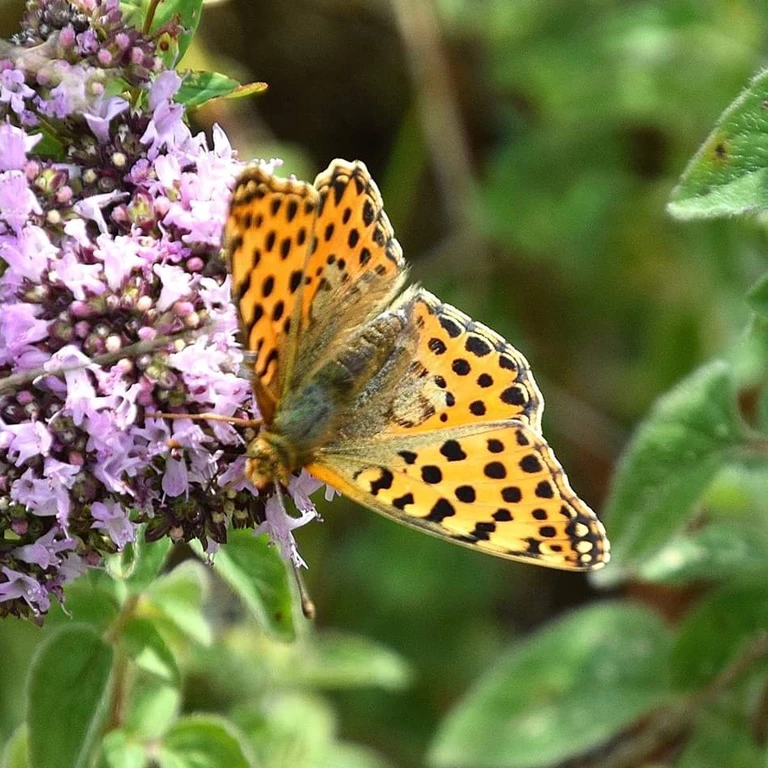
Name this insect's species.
Issoria lathonia
